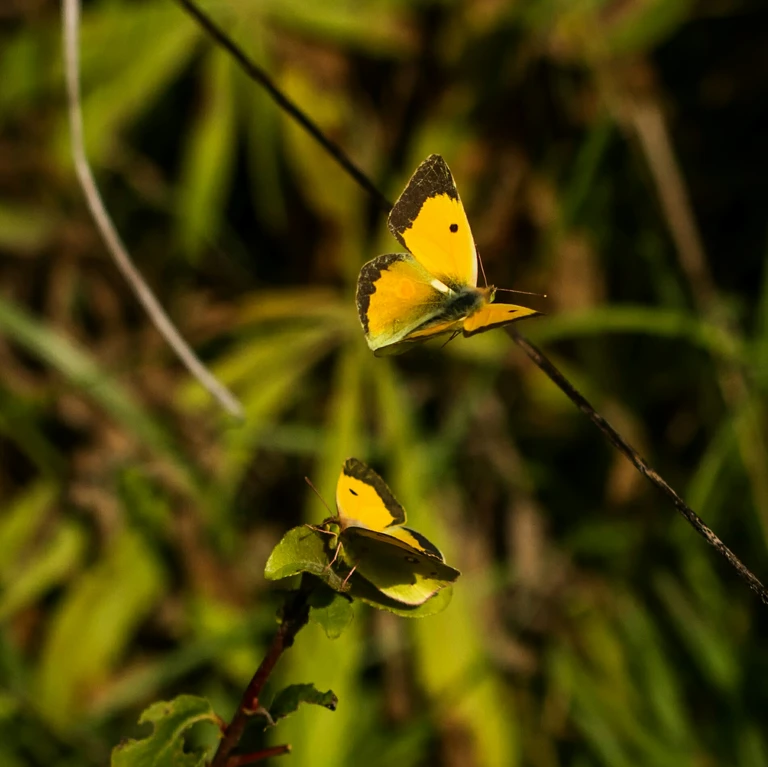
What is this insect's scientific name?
Colias croceus
